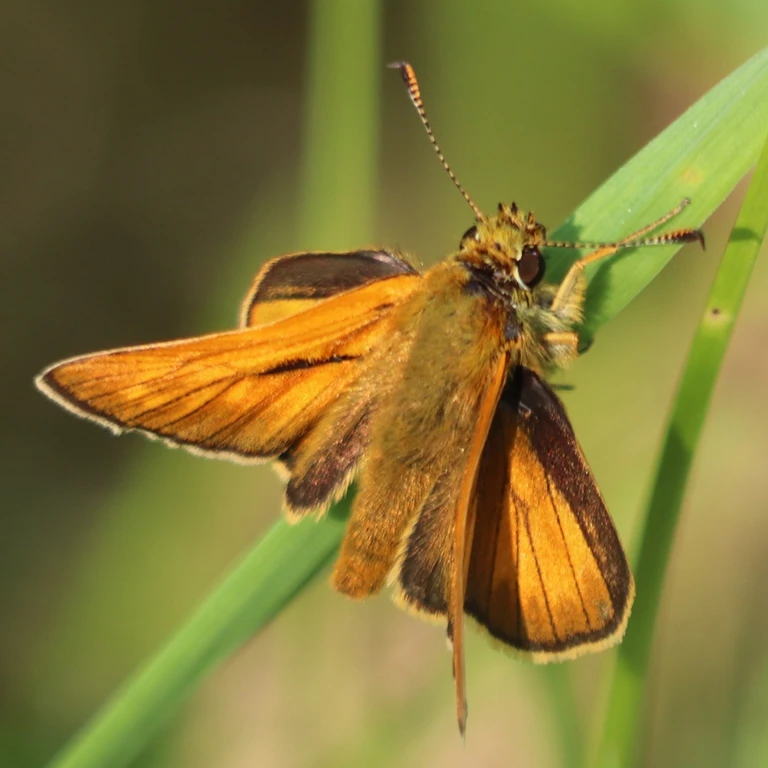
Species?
Ochlodes sylvanus (also Ochlodes venata)
